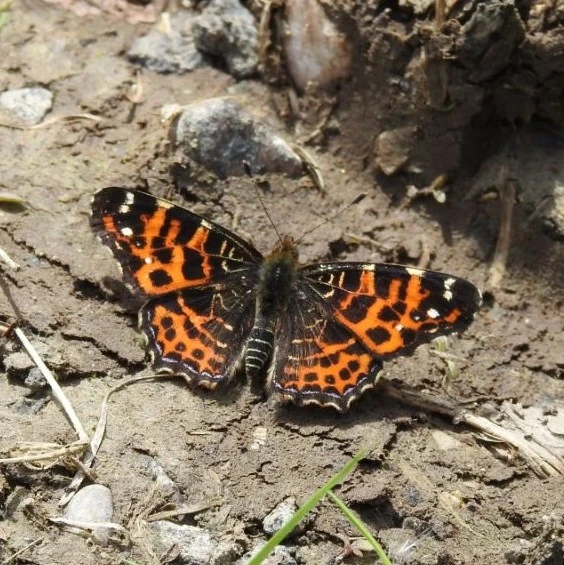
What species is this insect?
Araschnia levana
